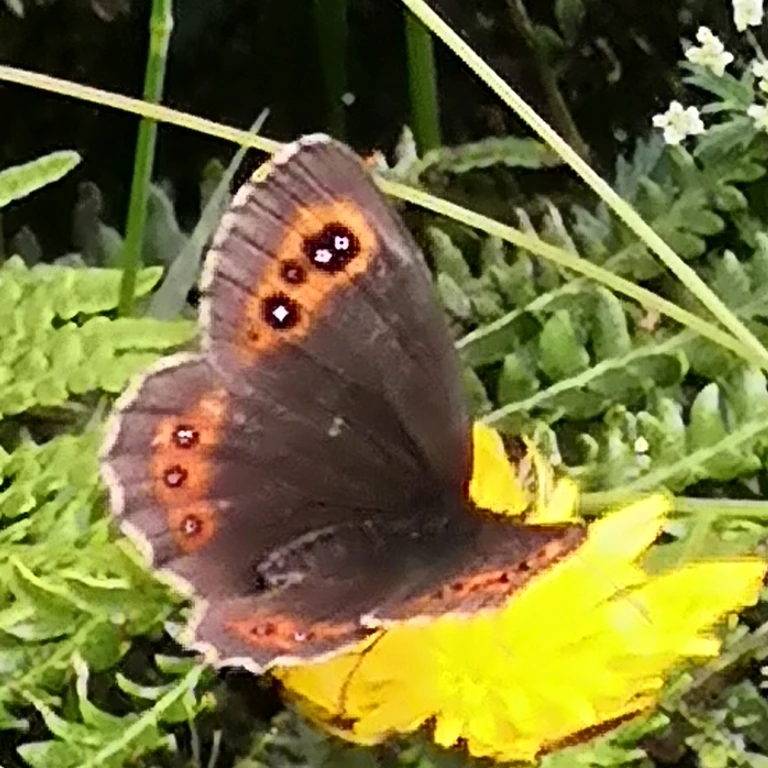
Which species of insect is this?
Erebia aethiops
